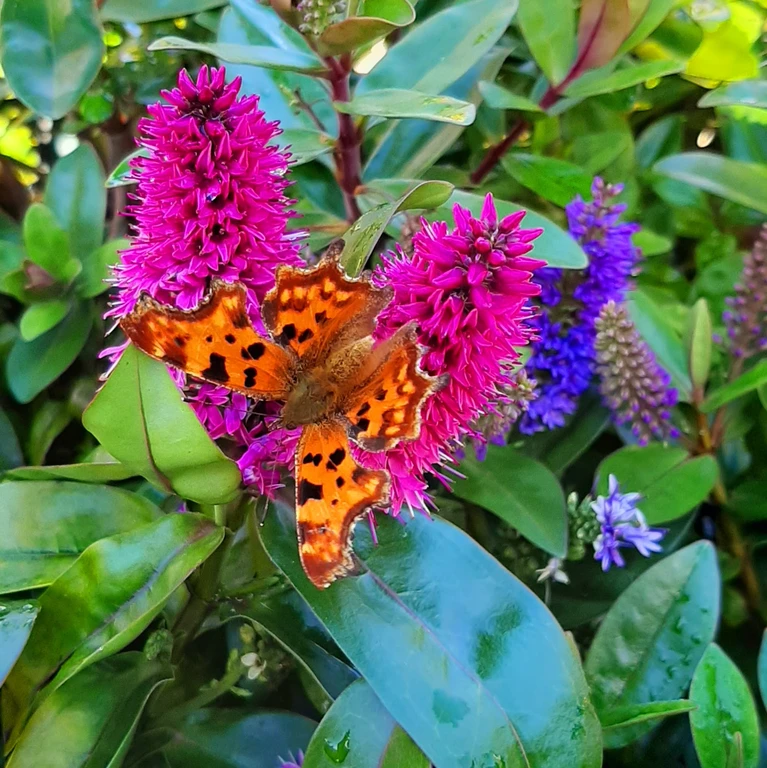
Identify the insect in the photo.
Polygonia c-album
